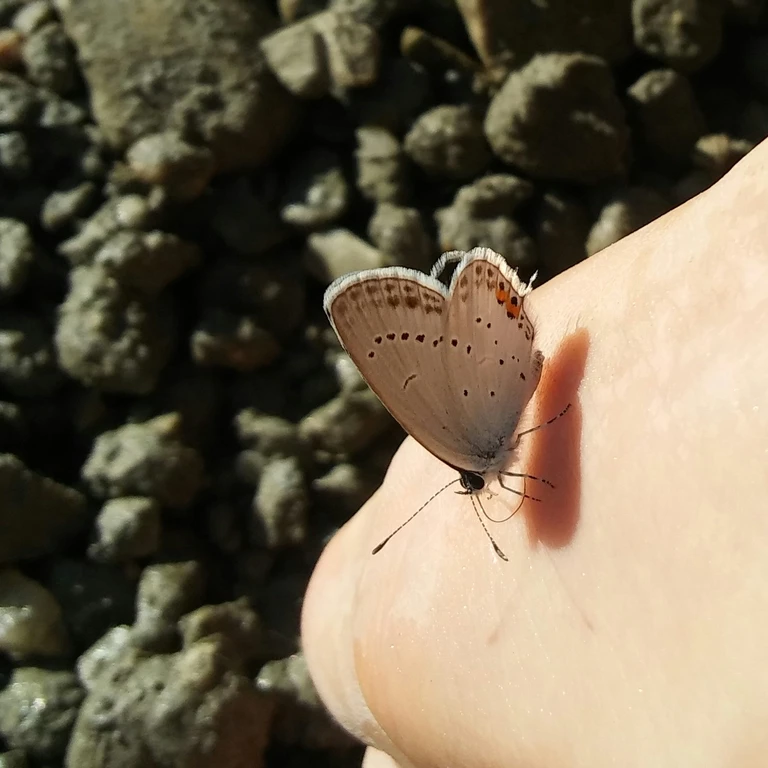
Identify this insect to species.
Cupido argiades (also Elkalyce argiades)
